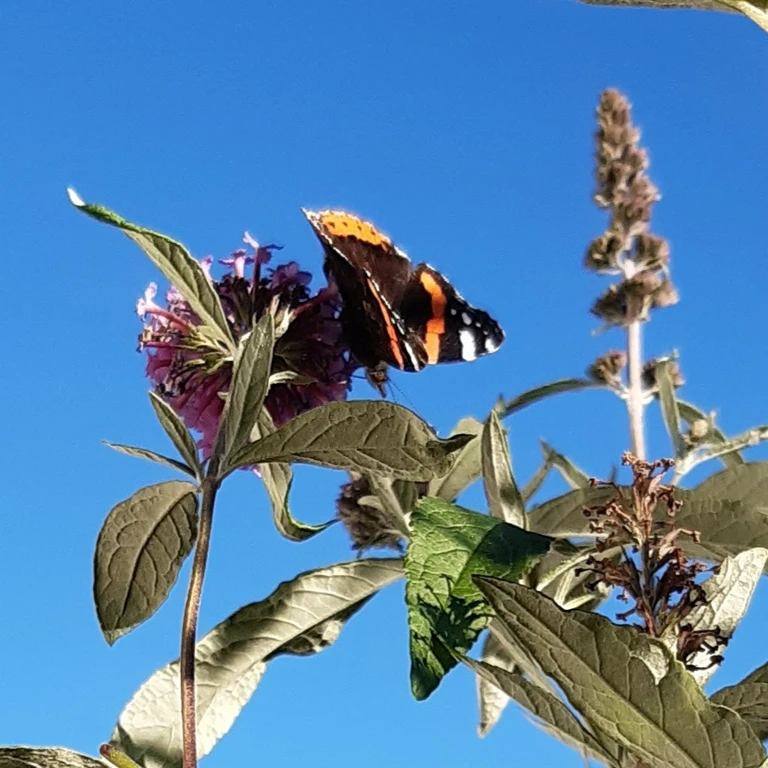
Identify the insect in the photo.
Vanessa atalanta
